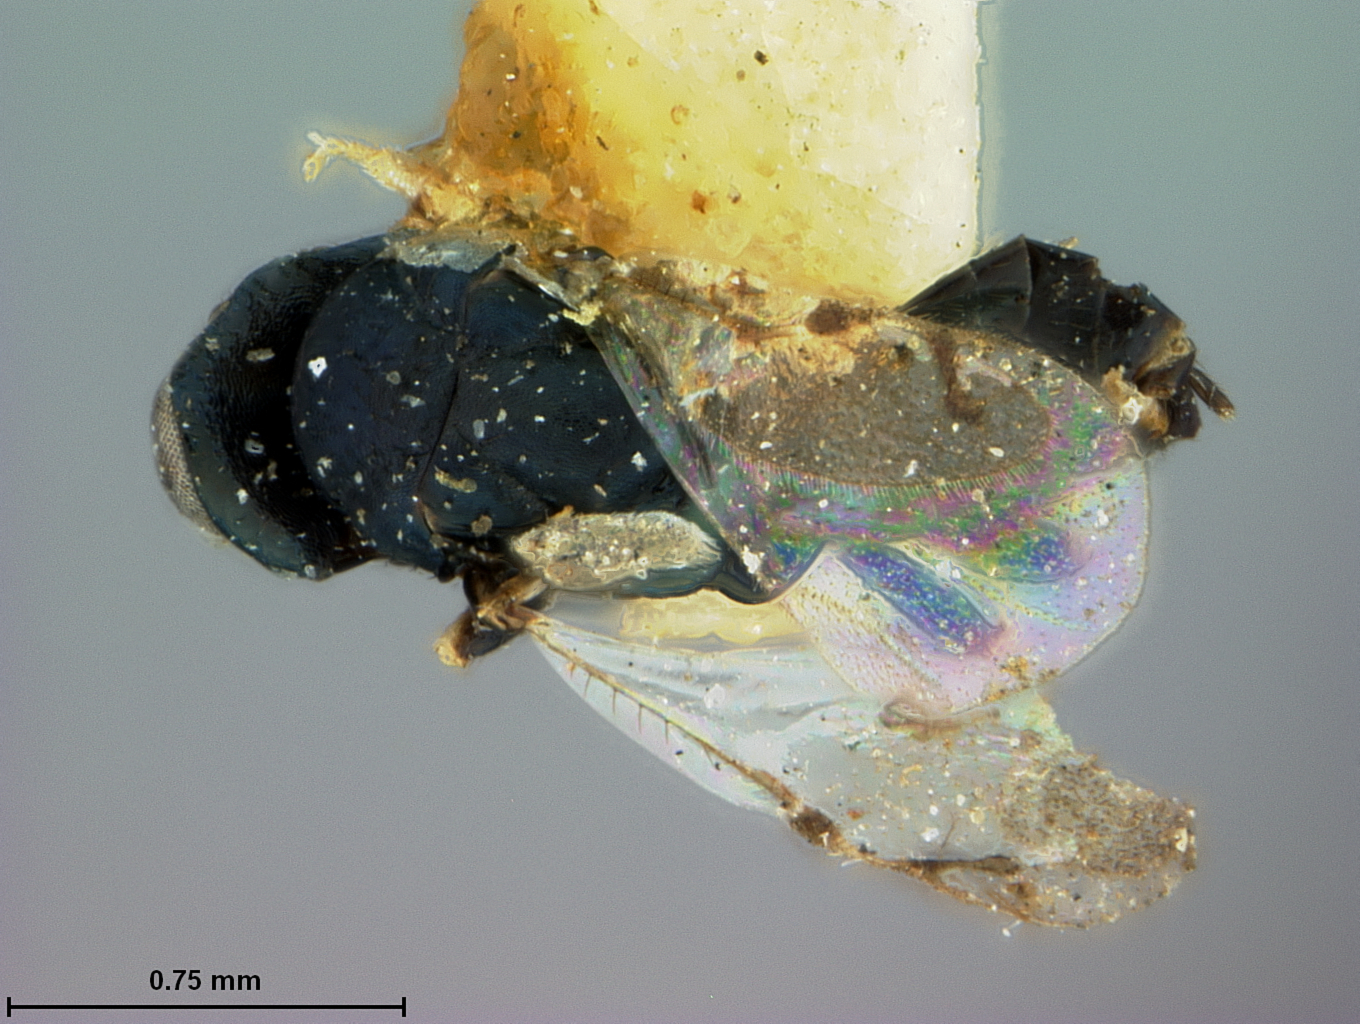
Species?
Stigmatocrepis americana
